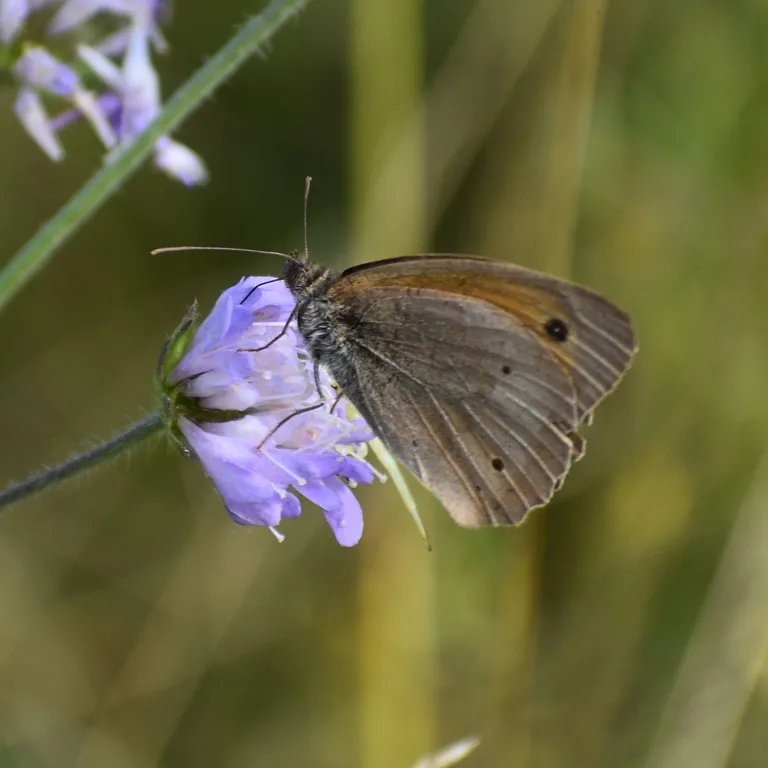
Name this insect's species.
Maniola jurtina
